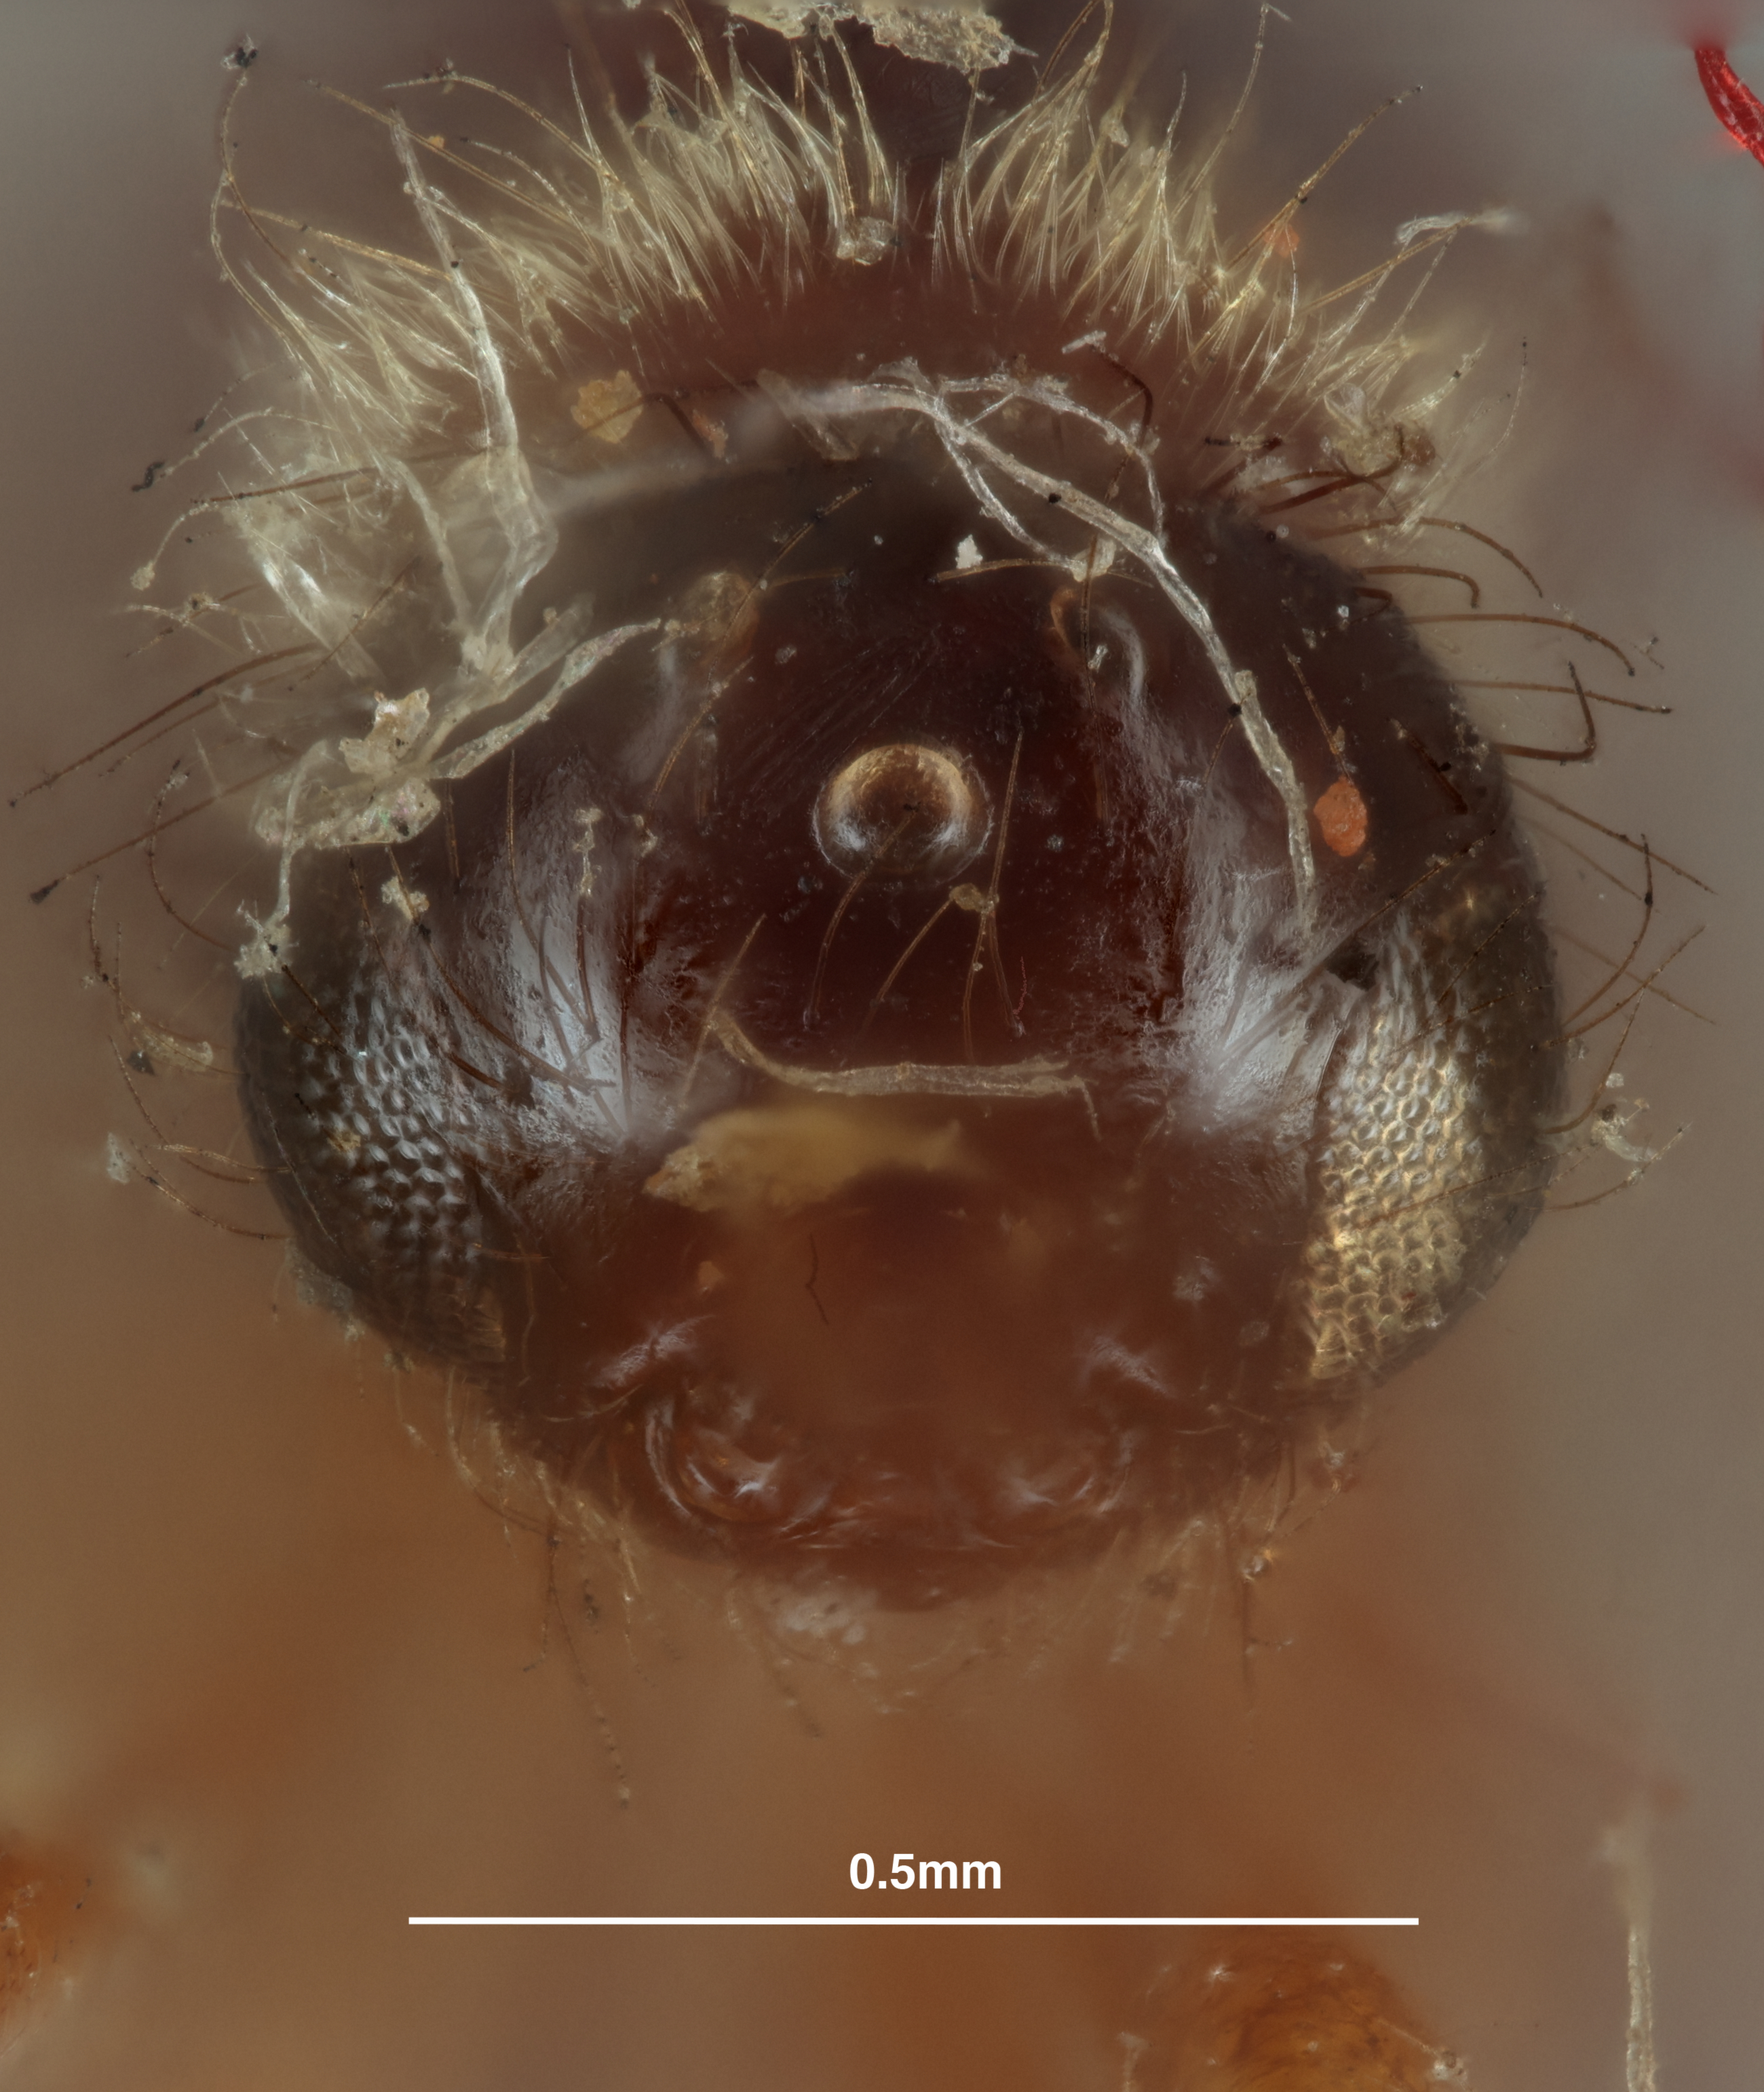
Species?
Basalys fuscipennis
